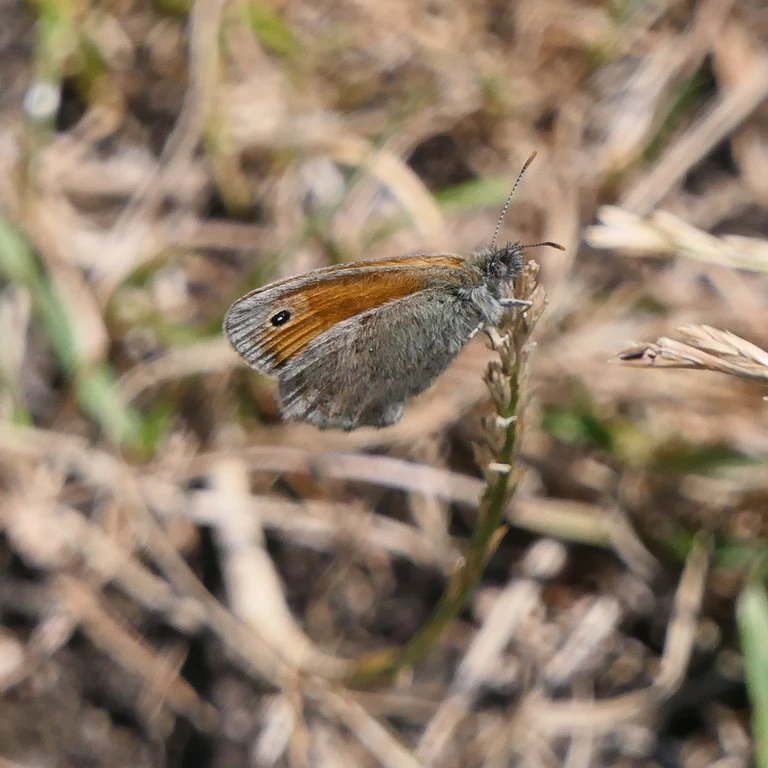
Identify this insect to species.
Coenonympha pamphilus
